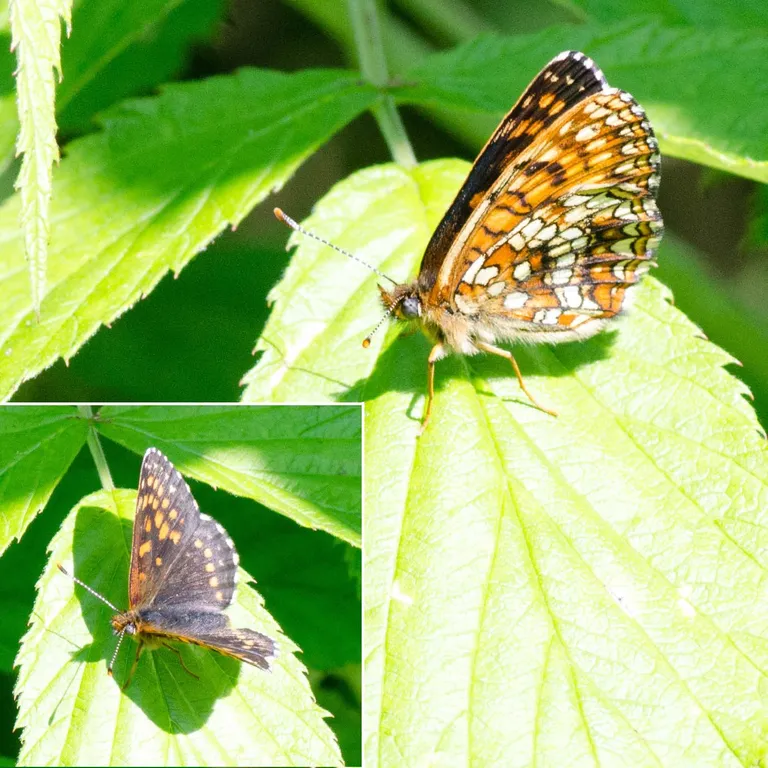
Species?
Melitaea diamina
